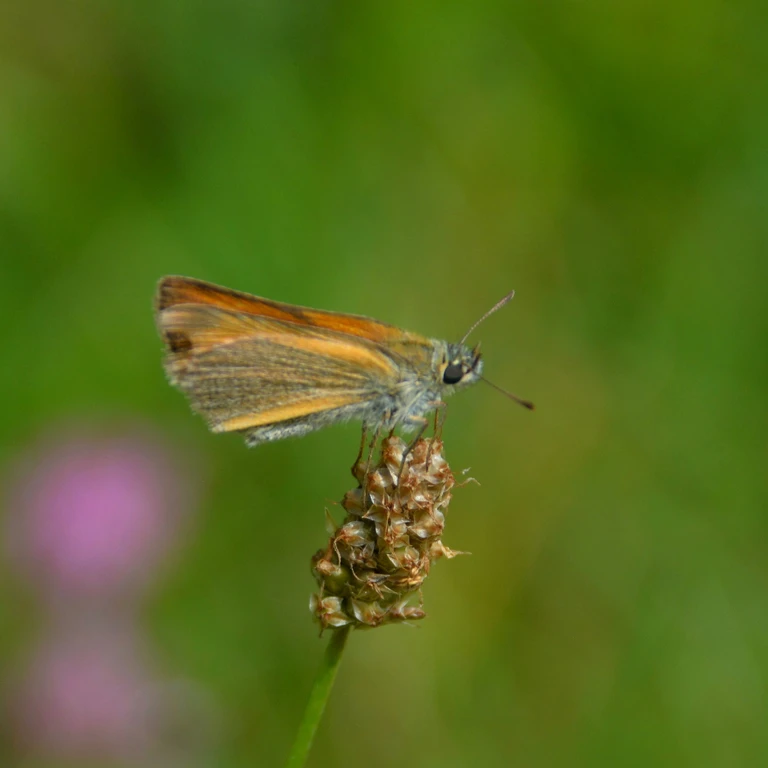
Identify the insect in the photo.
Thymelicus sylvestris
